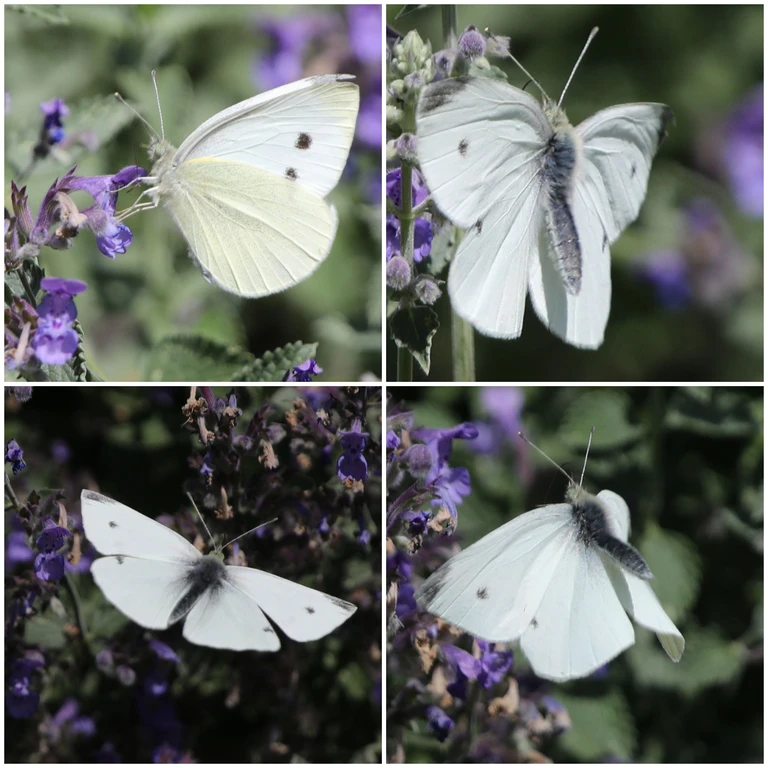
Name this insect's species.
Pieris rapae
